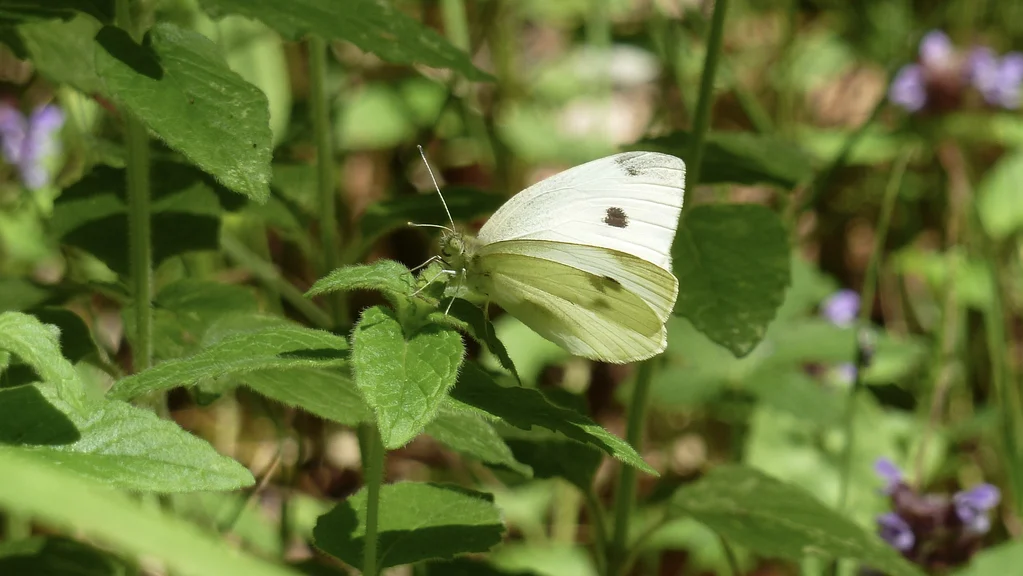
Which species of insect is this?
Pieris rapae
